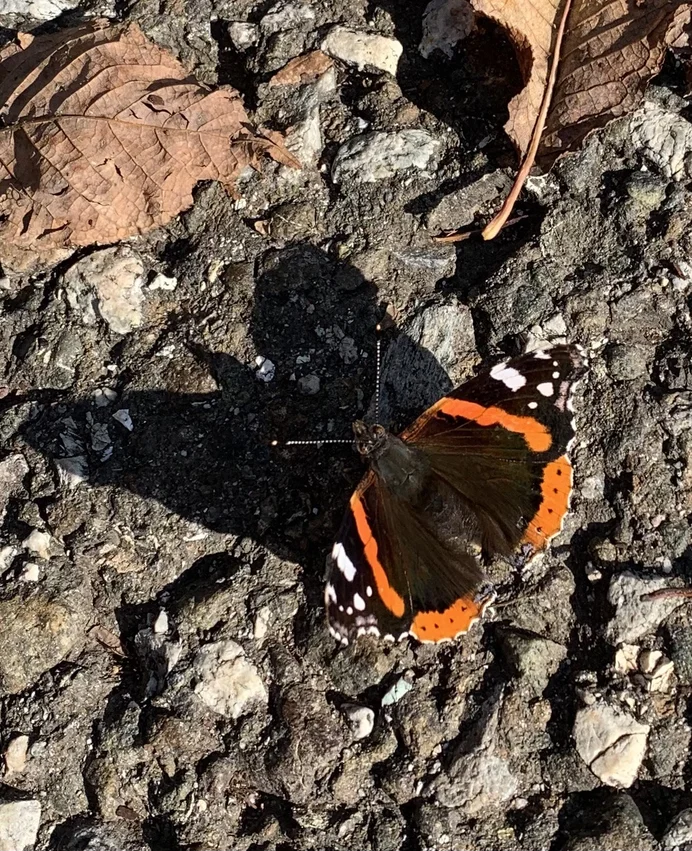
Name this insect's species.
Vanessa atalanta
